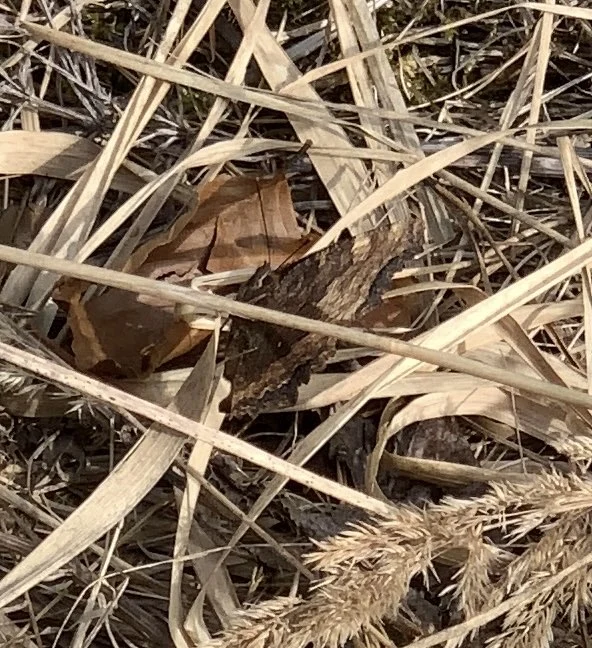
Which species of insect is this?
Nymphalis polychloros
